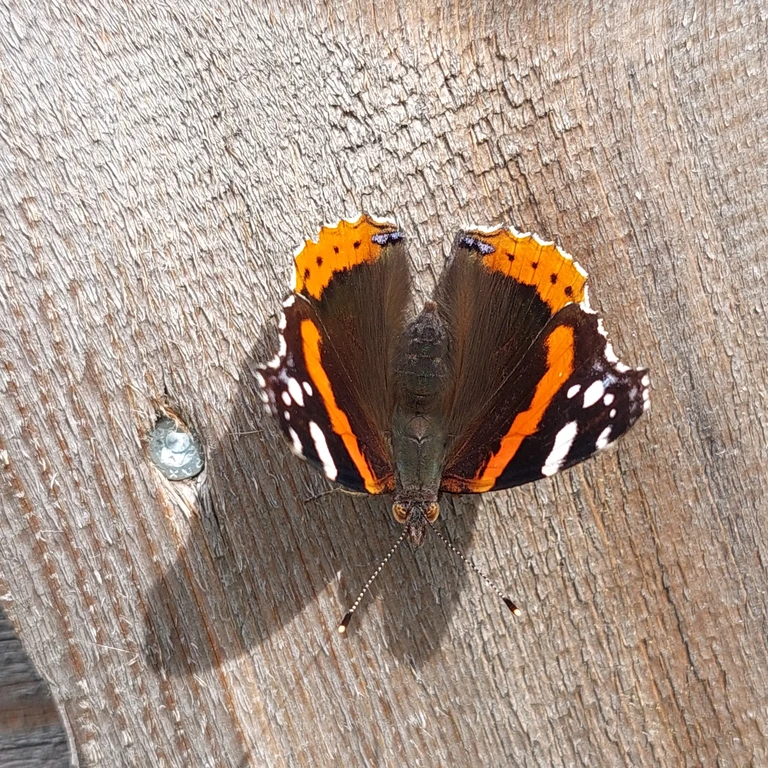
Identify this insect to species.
Vanessa atalanta
